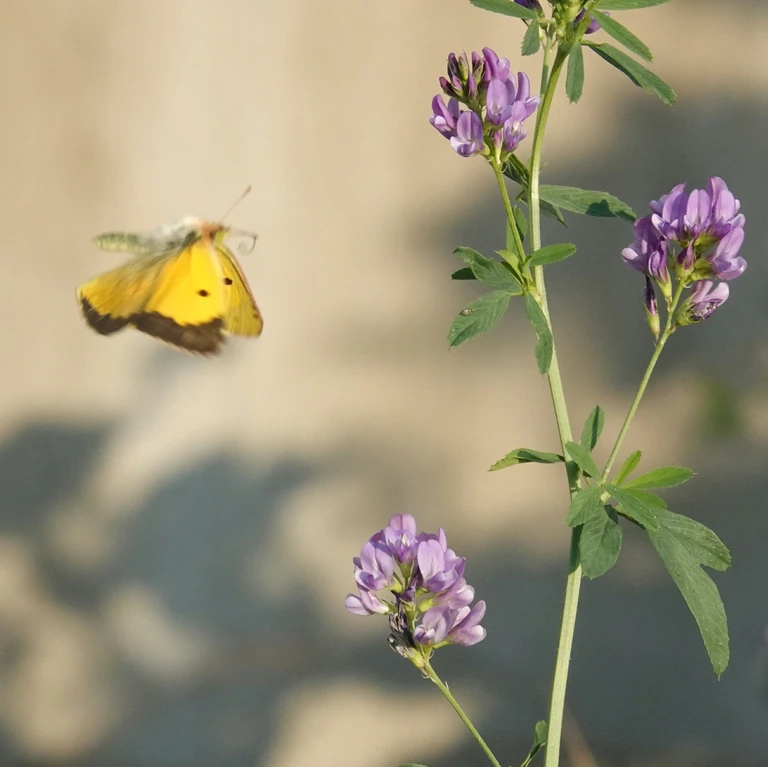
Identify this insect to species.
Colias croceus
